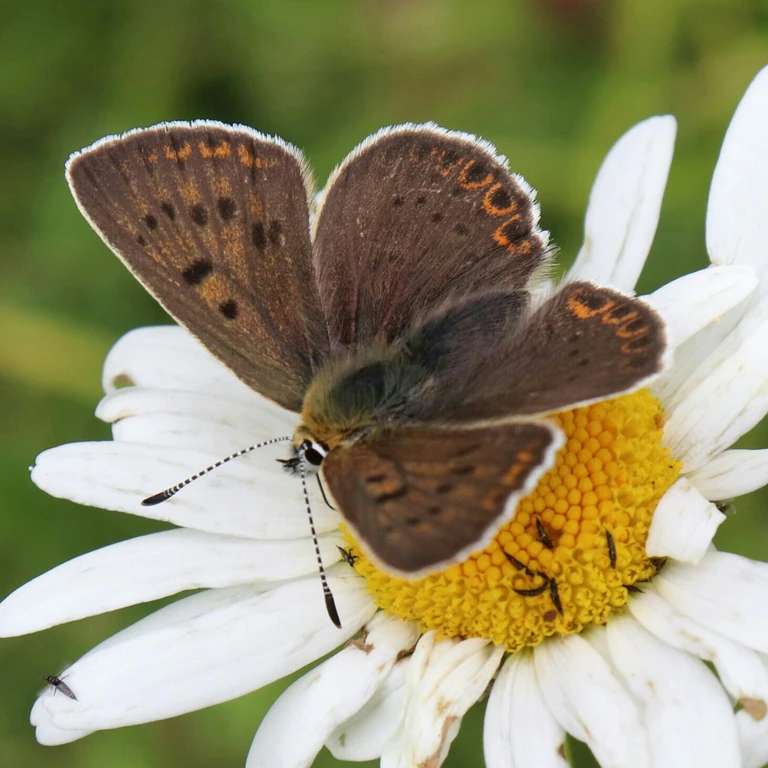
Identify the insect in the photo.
Lycaena tityrus (also Loweia tityrus)
